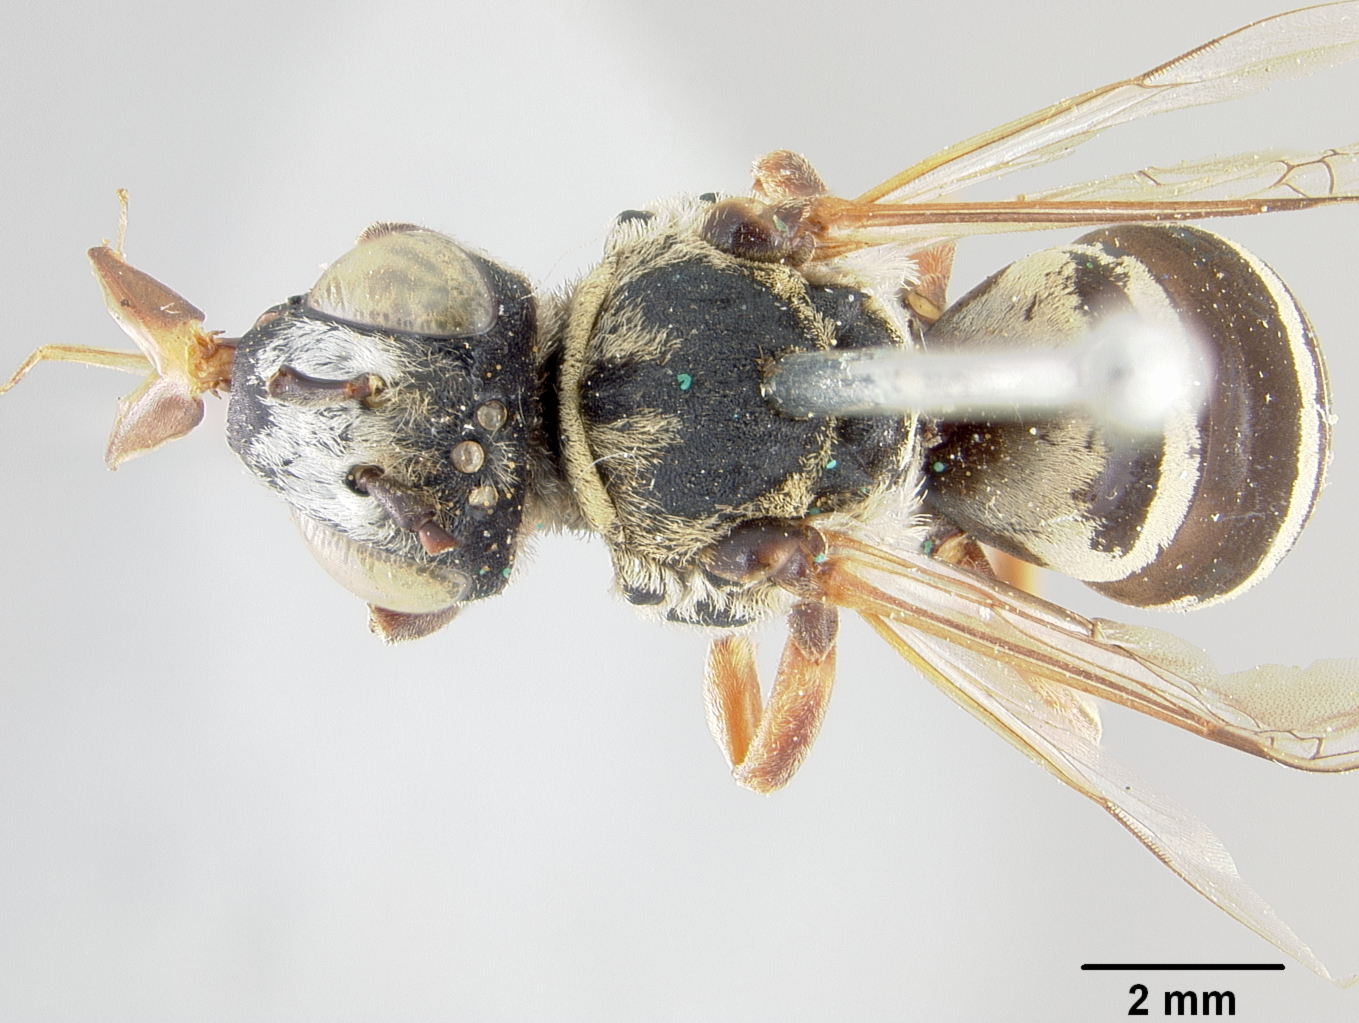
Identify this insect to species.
Triepeolus helianthi
